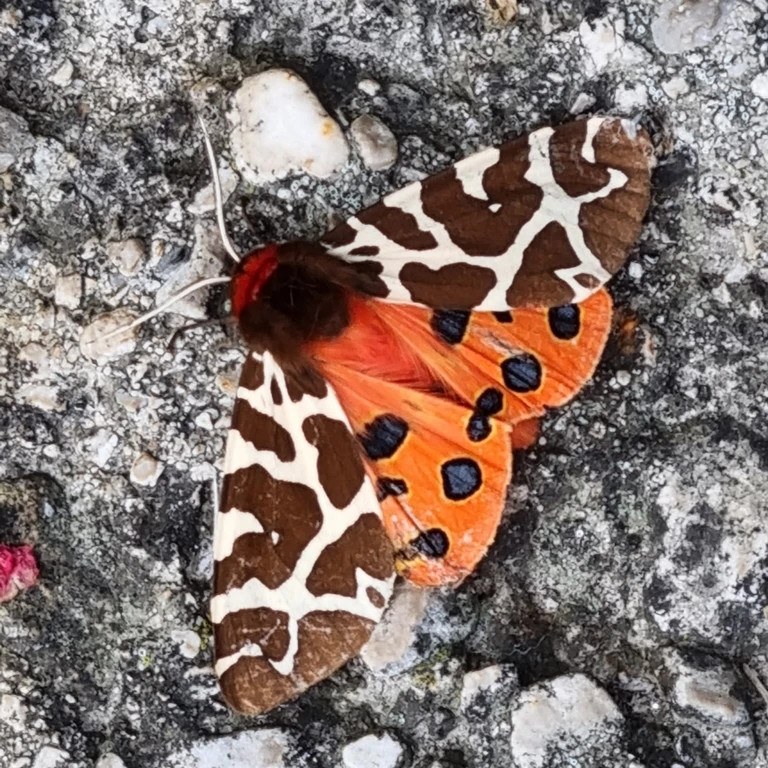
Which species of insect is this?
Arctia caja
